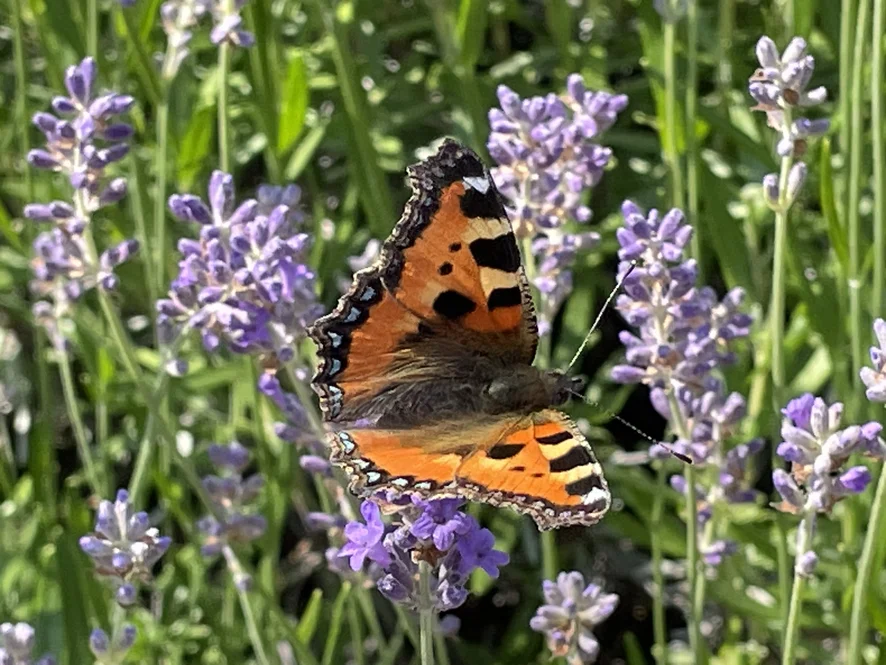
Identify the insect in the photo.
Aglais urticae
